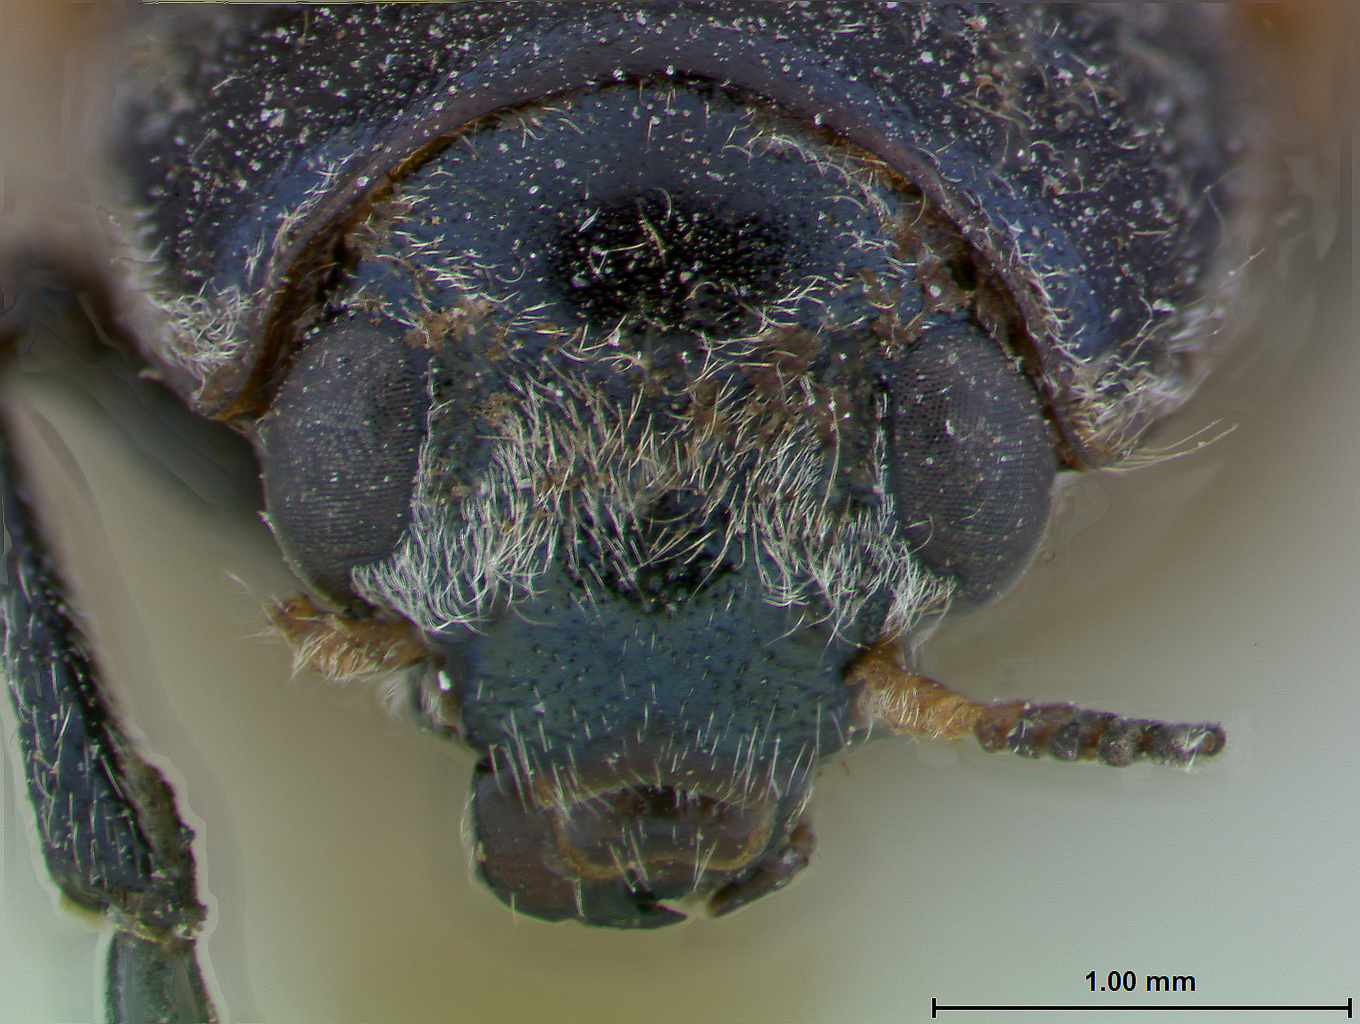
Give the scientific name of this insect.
Epimela indica
